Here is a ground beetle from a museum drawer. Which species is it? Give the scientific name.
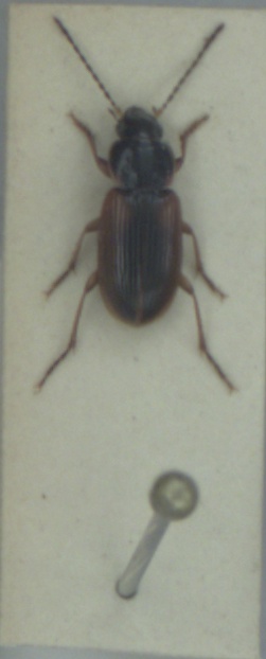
Stenolophus mixtus
